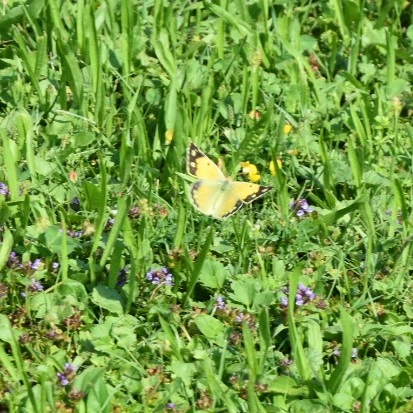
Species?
Colias croceus
